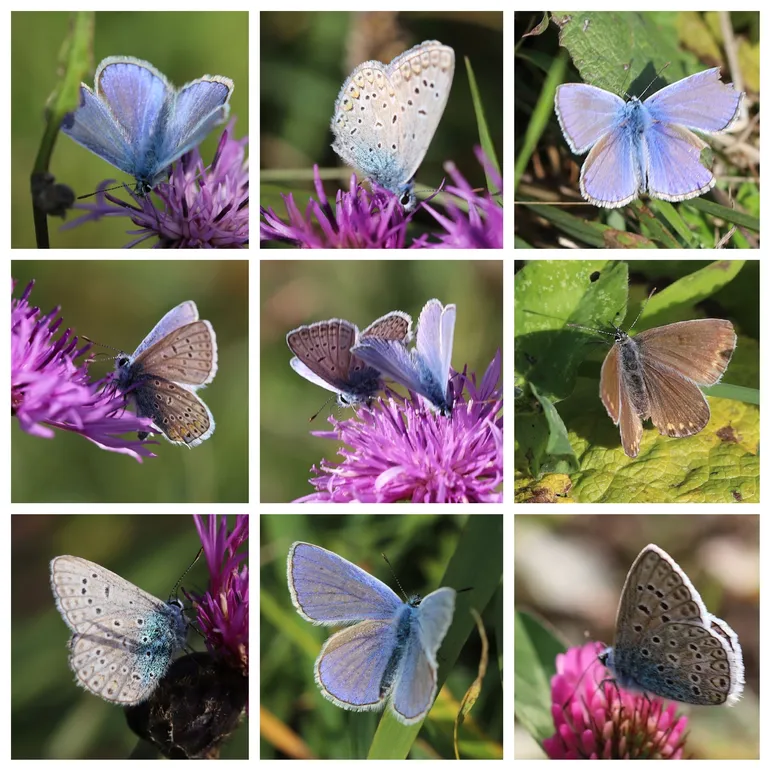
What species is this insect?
Polyommatus icarus
